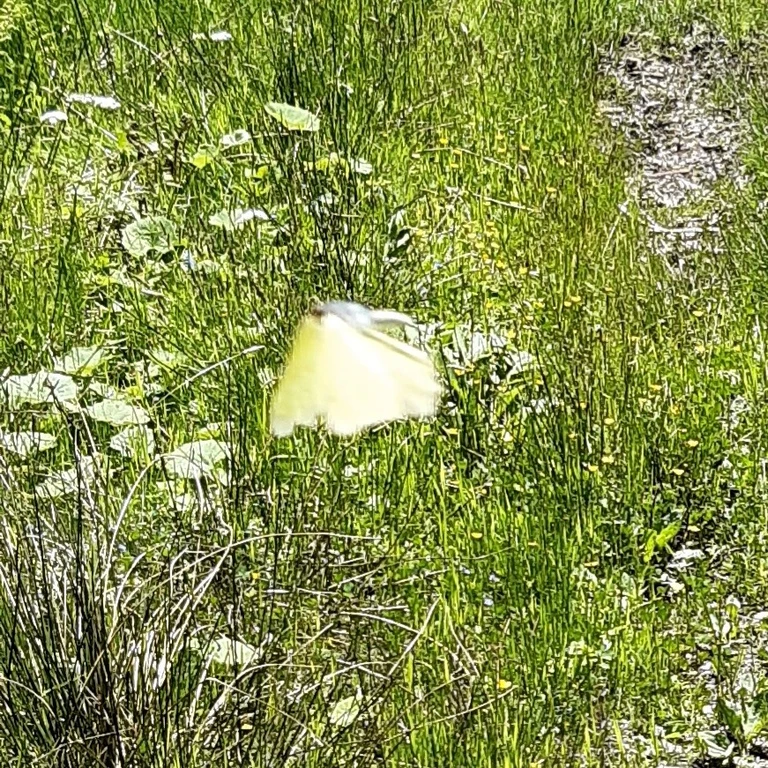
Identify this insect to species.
Gonepteryx rhamni
